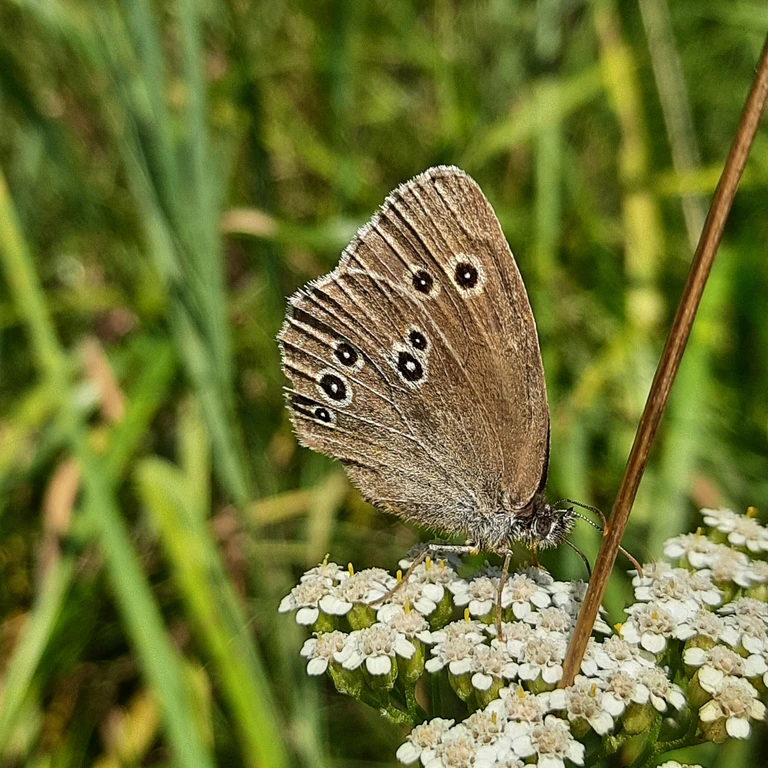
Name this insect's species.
Aphantopus hyperantus
